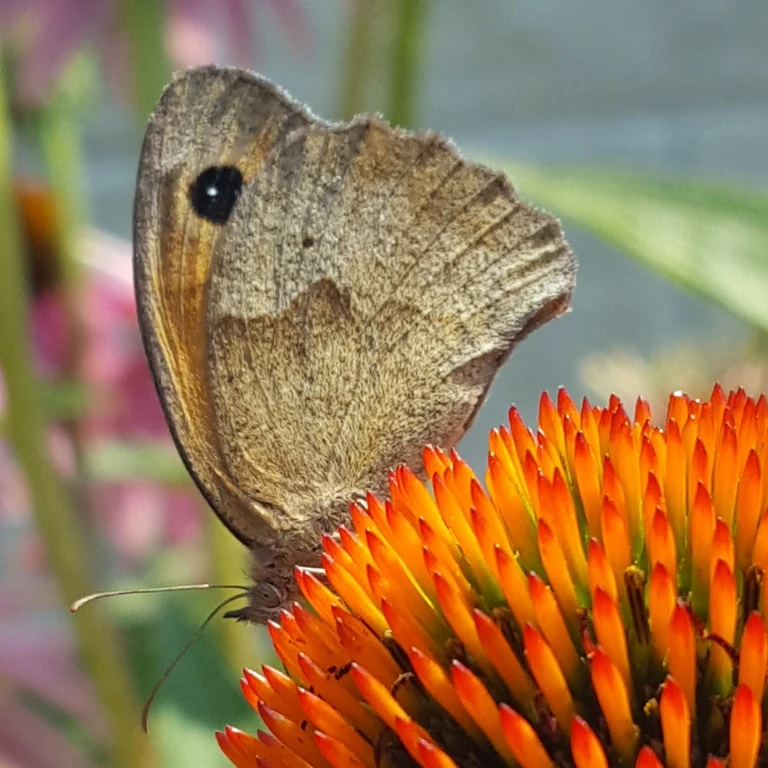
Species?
Maniola jurtina
